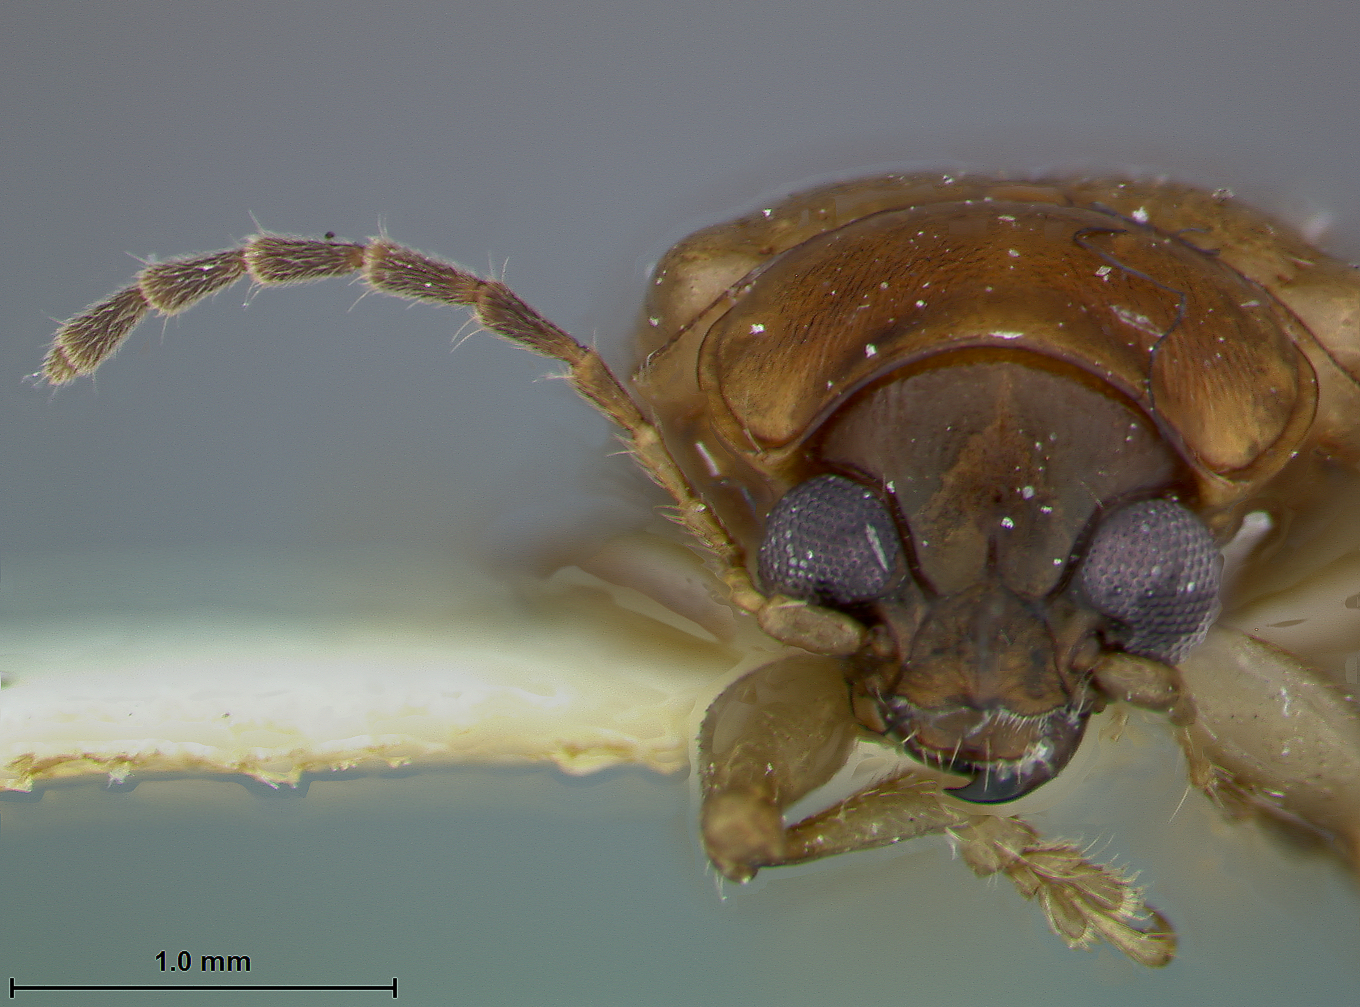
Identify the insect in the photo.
Metachroma bredeni
